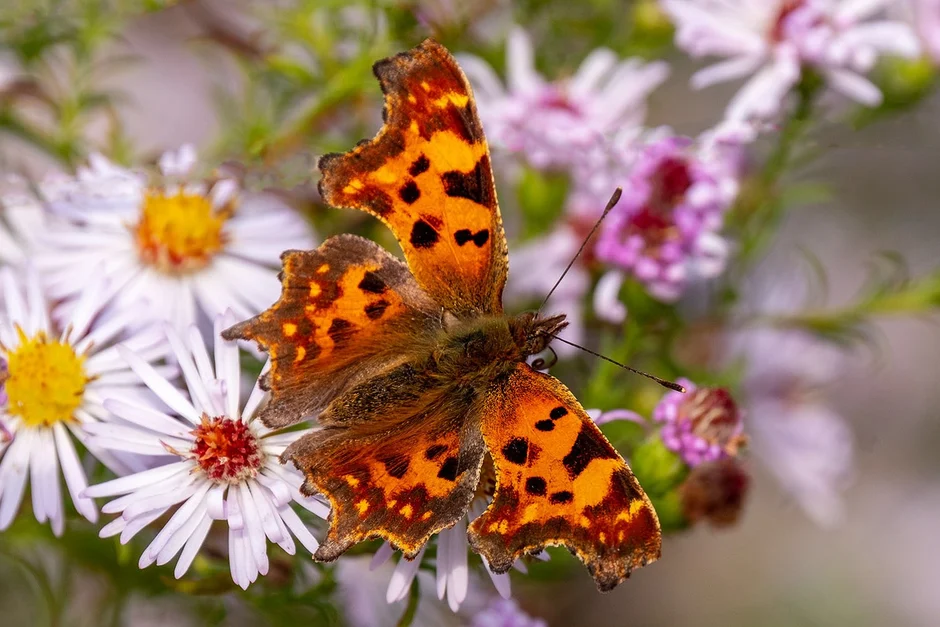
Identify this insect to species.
Polygonia c-album
